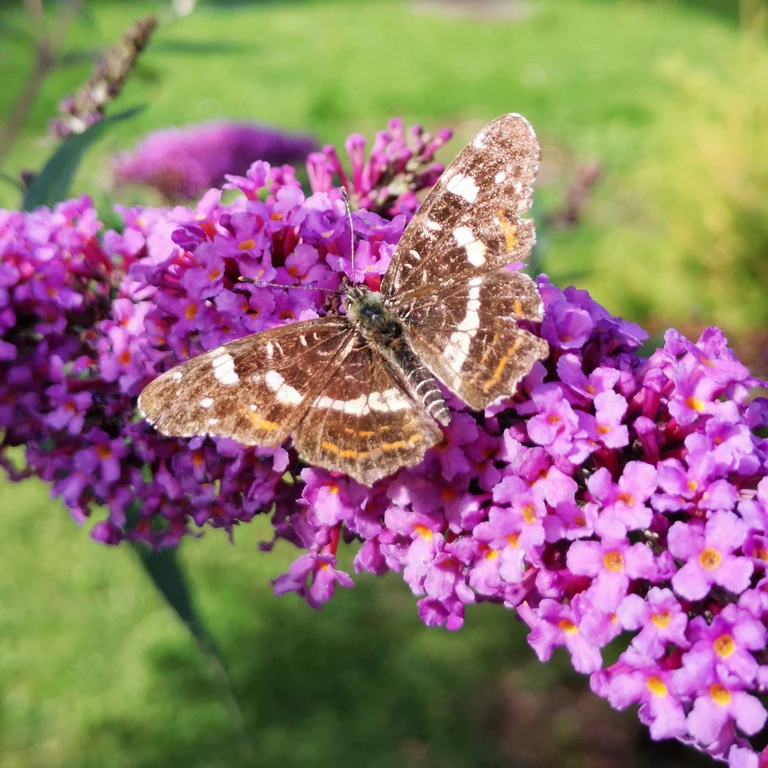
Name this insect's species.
Araschnia levana
